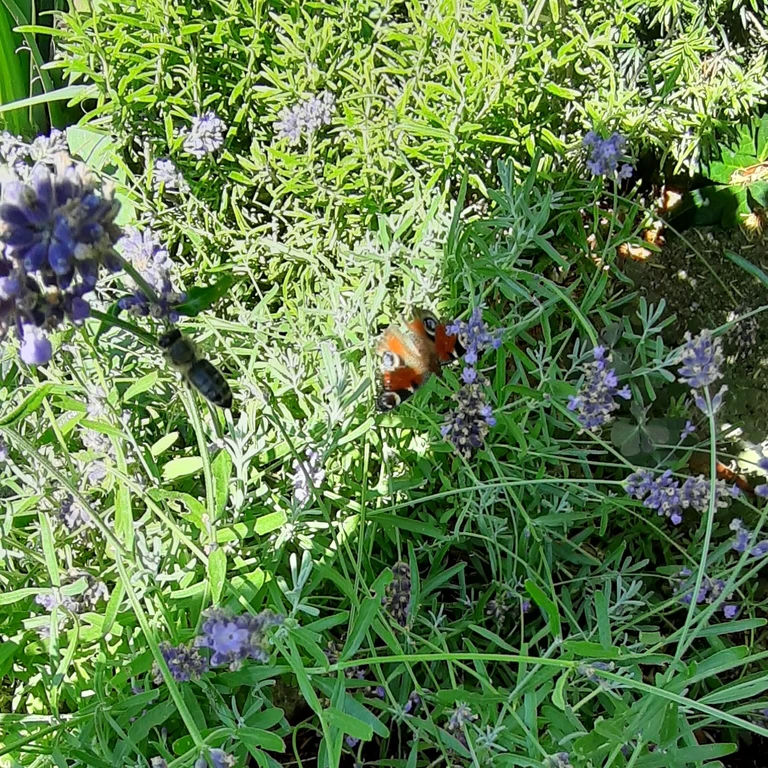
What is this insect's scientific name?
Aglais io
